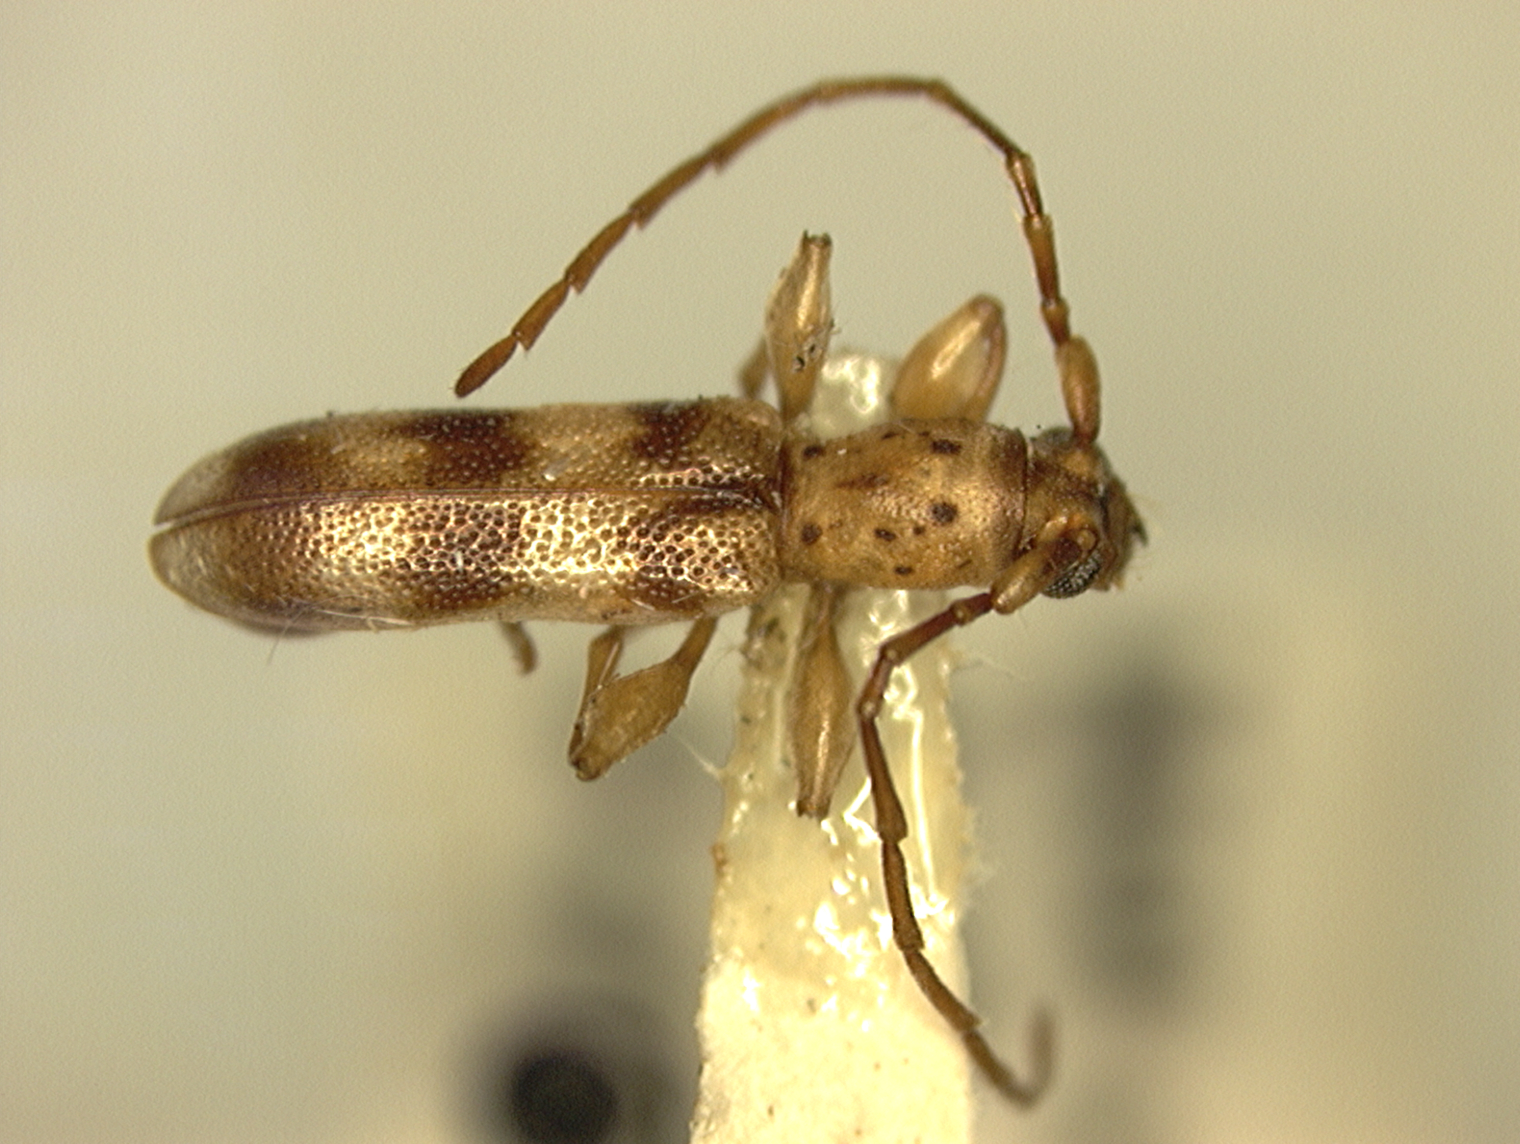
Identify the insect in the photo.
Plectromerus ornatus
